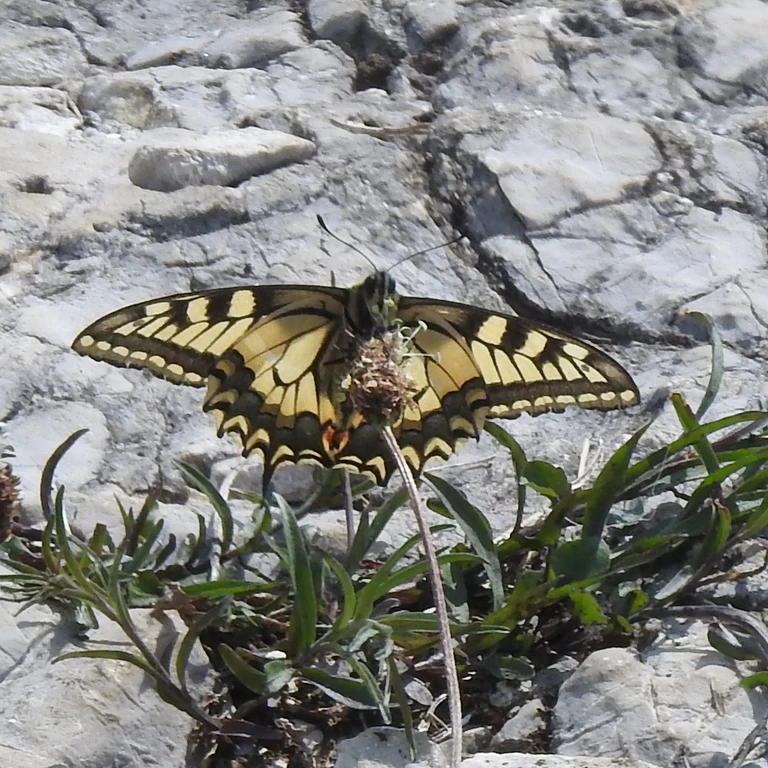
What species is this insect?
Papilio machaon
